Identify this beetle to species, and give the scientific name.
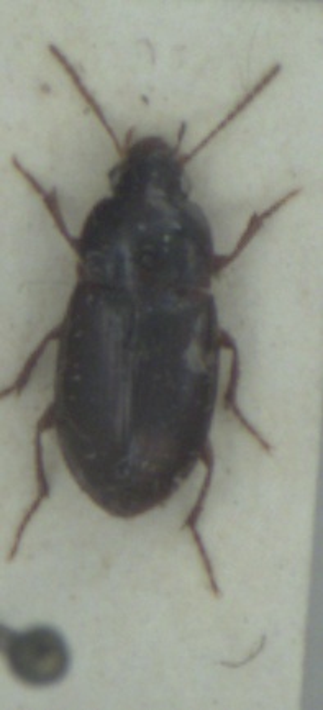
Amara bifrons
